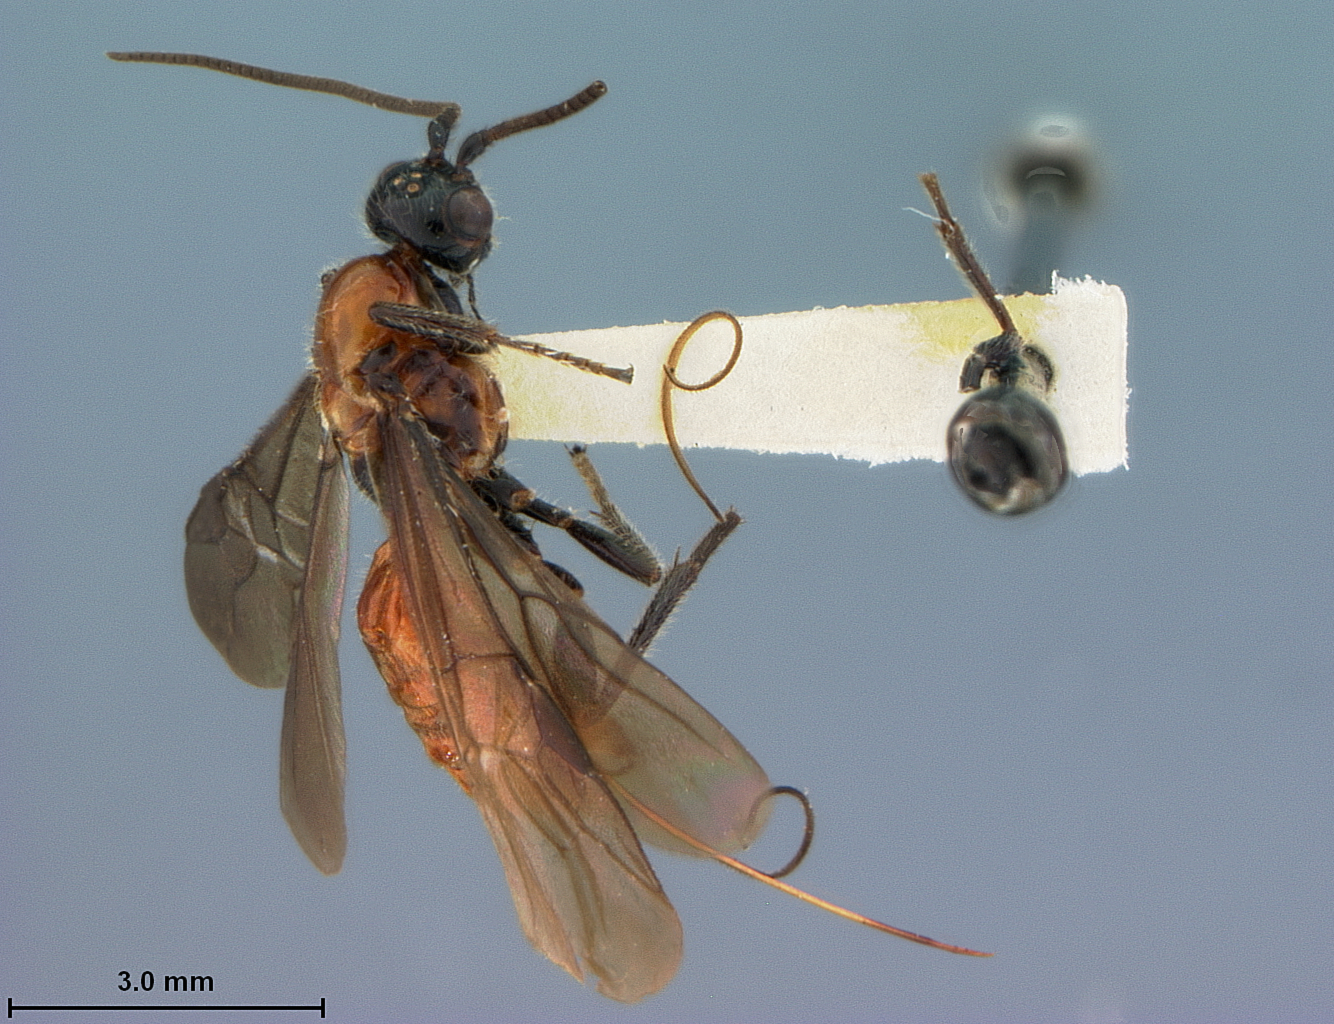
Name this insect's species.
Vipio moneilemae
